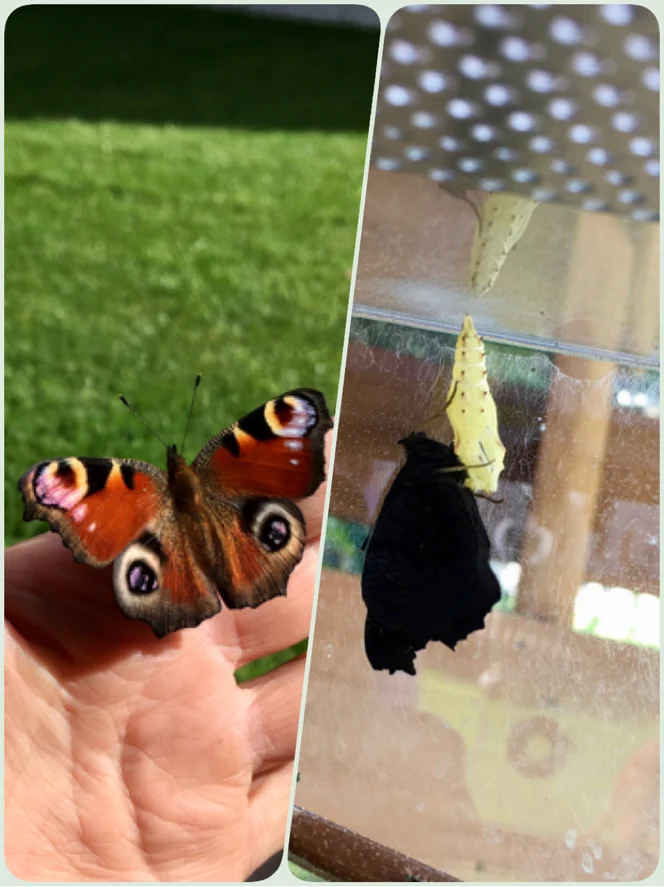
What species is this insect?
Aglais io
